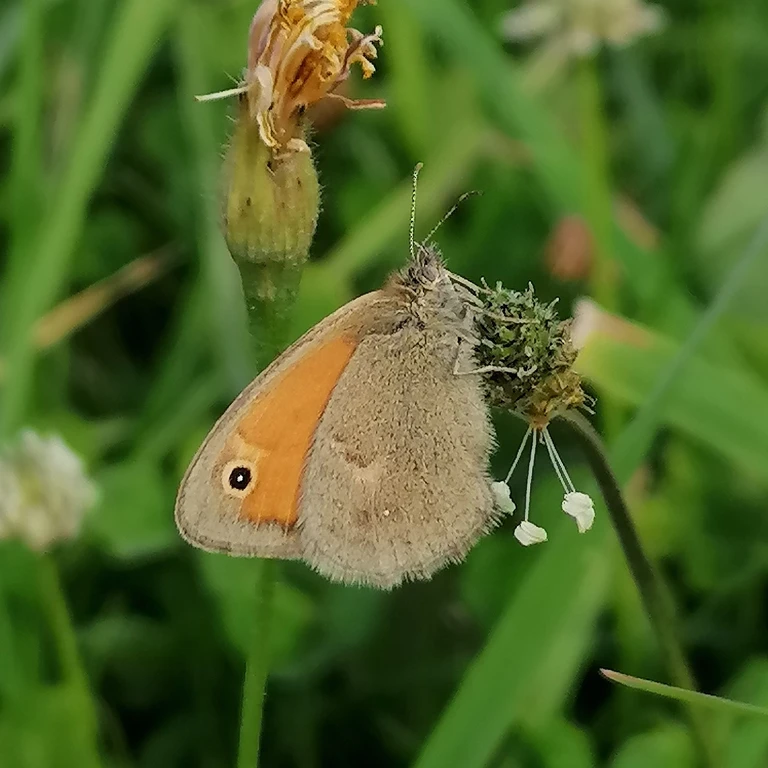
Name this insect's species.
Coenonympha pamphilus
